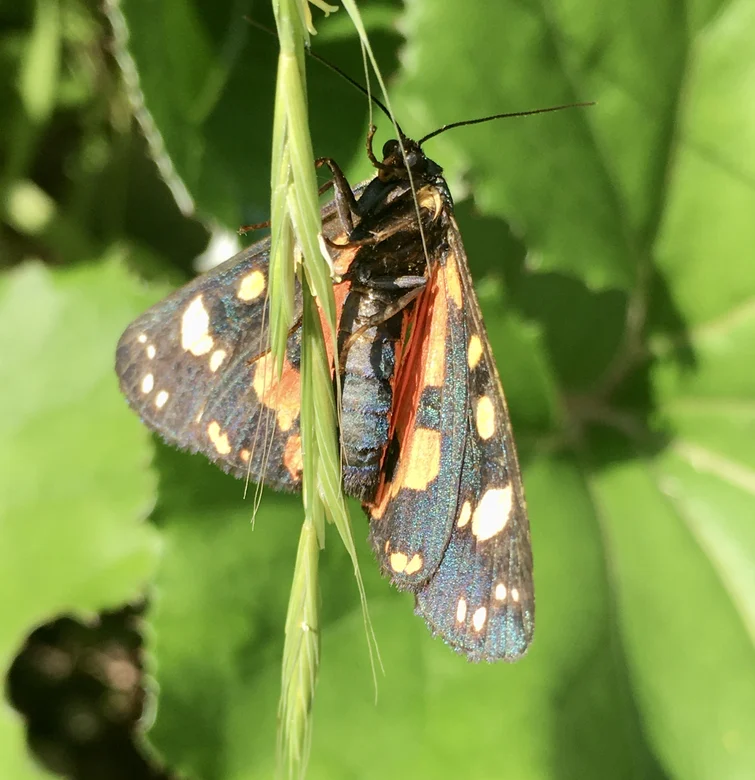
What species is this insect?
Callimorpha dominula
